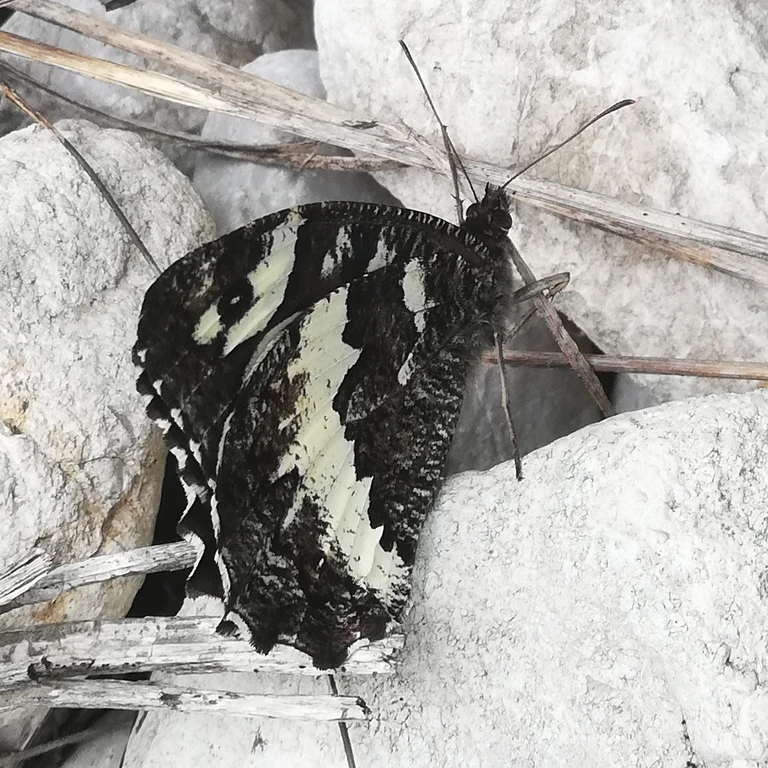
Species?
Brintesia circe
